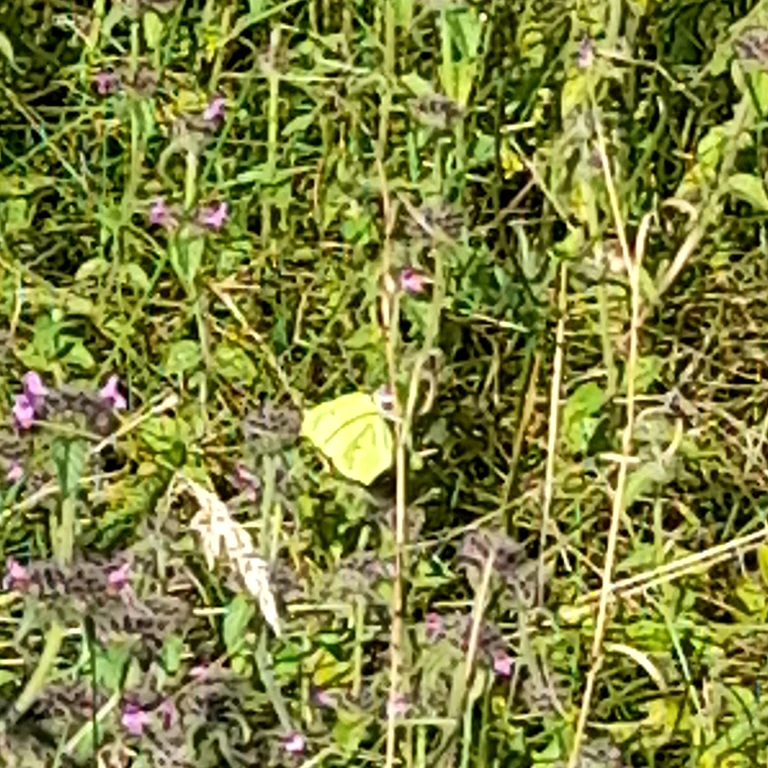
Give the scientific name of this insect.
Gonepteryx rhamni
